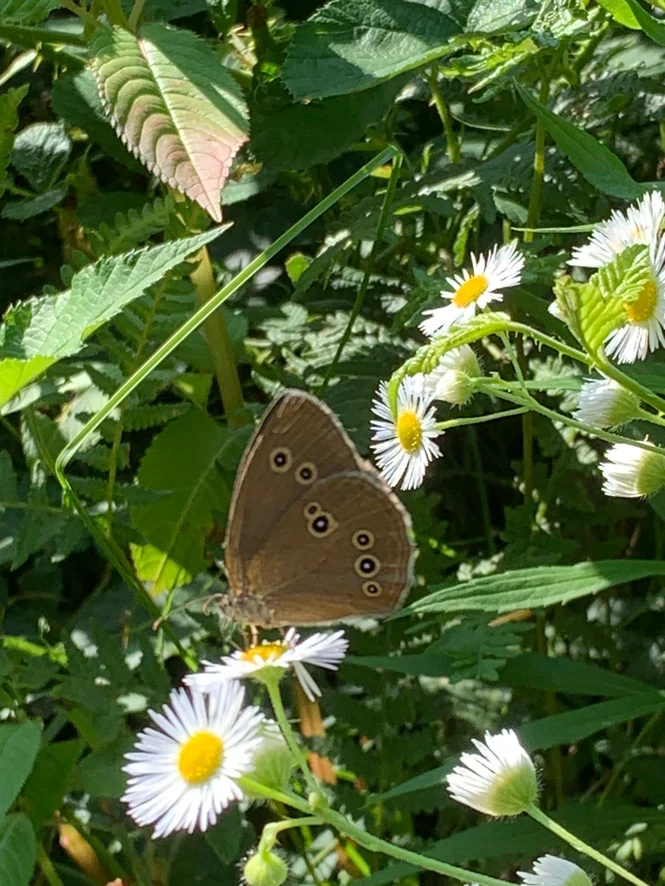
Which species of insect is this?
Aphantopus hyperantus
